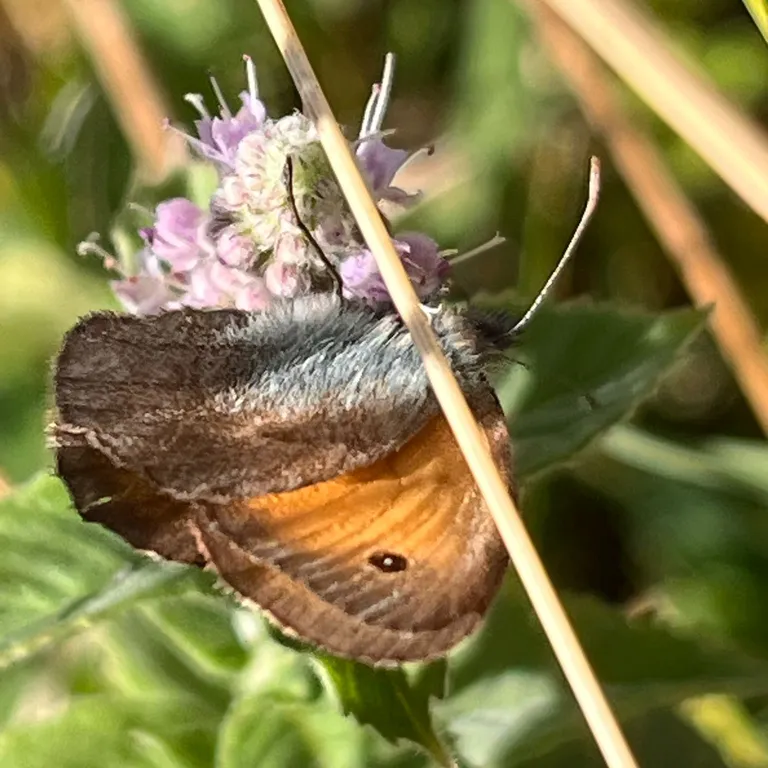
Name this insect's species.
Coenonympha pamphilus
